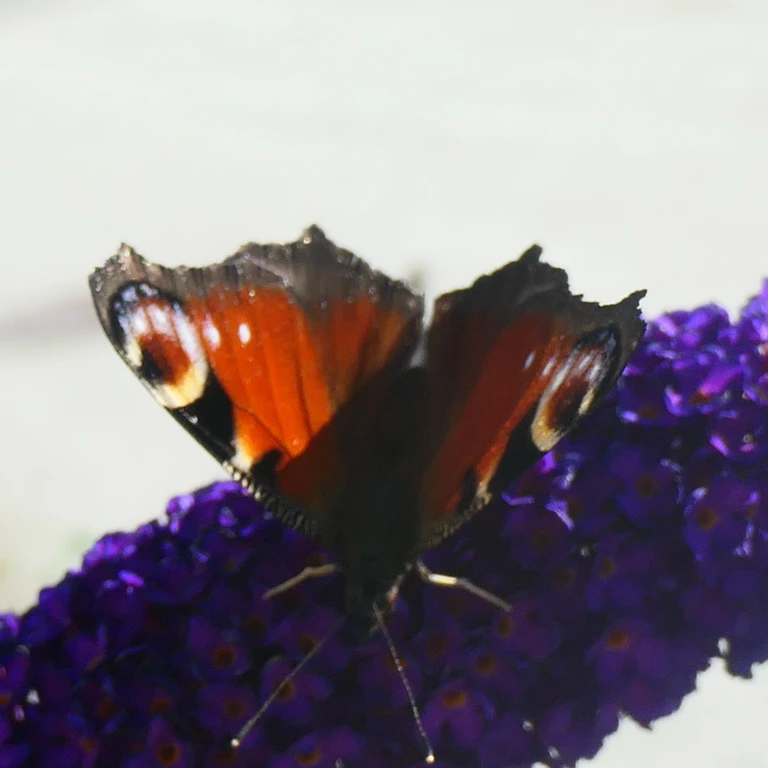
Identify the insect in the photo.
Aglais io
